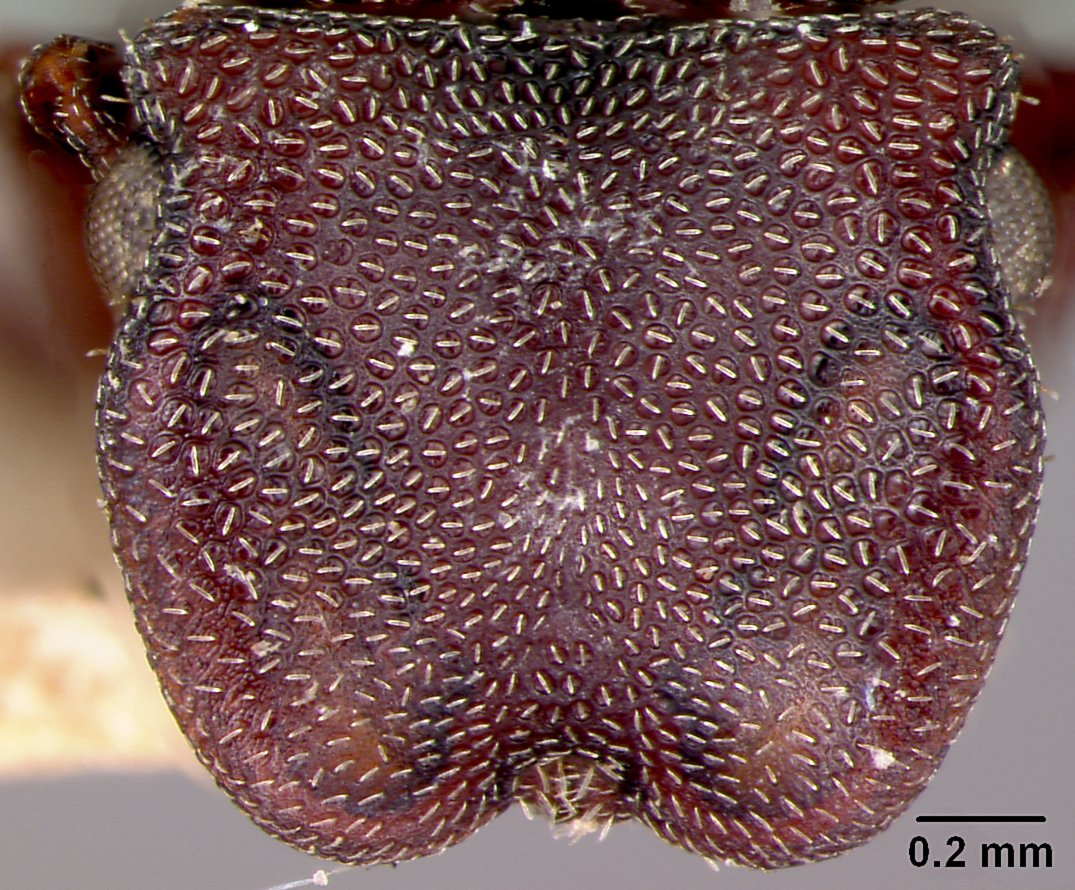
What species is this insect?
Cryptocerus varians
